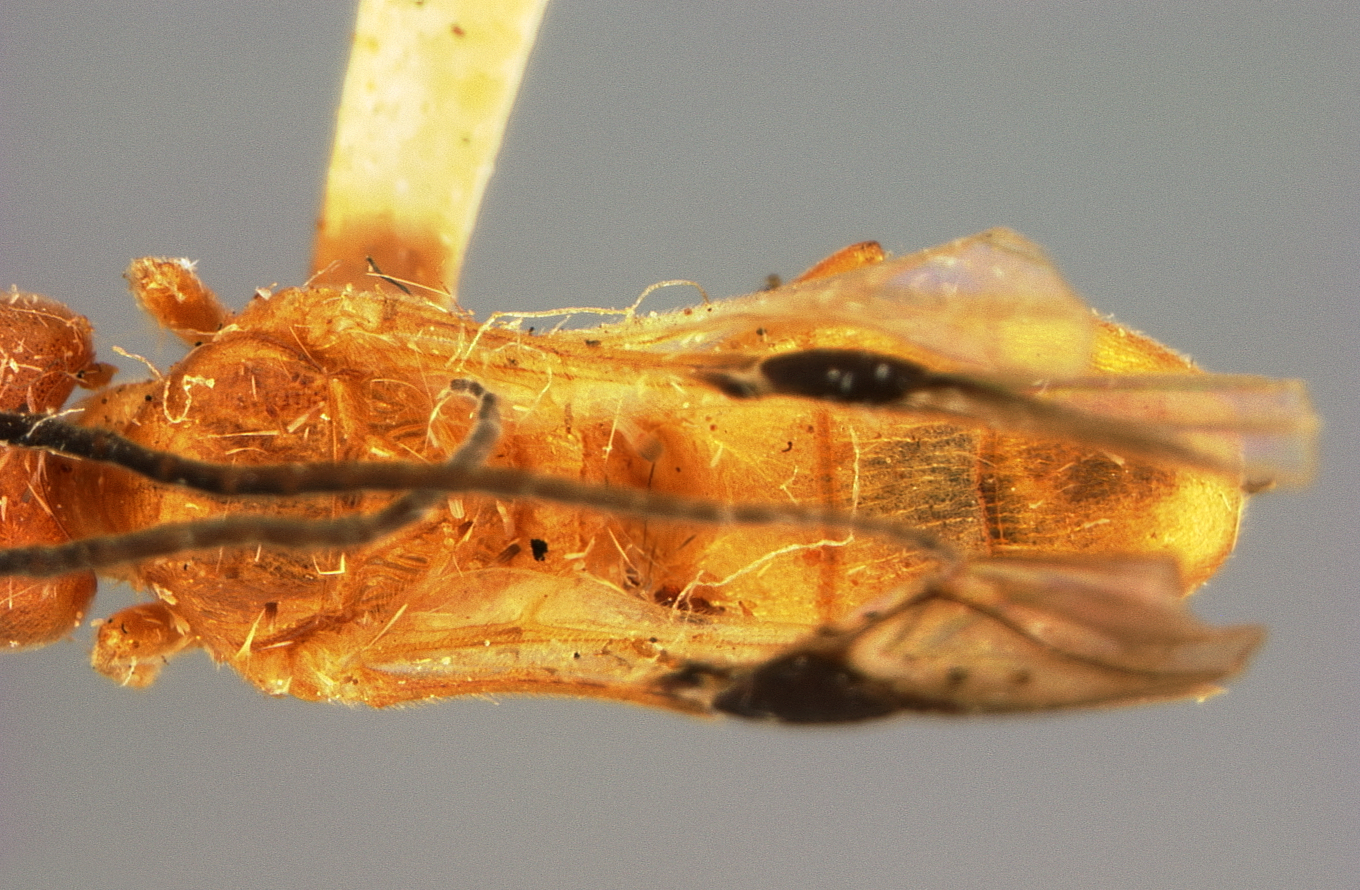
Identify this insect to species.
Phanerotoma flaires
